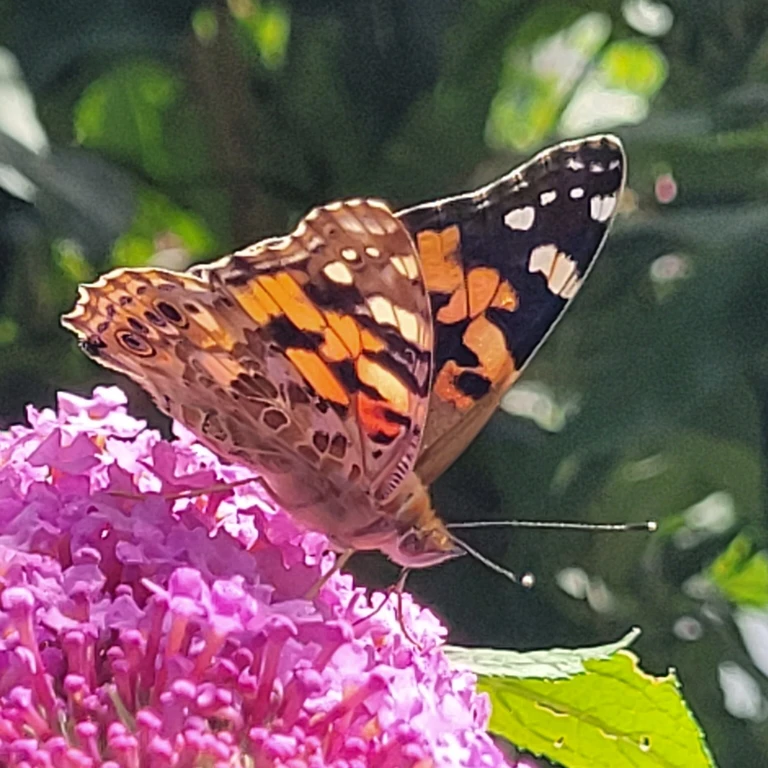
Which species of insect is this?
Vanessa cardui
